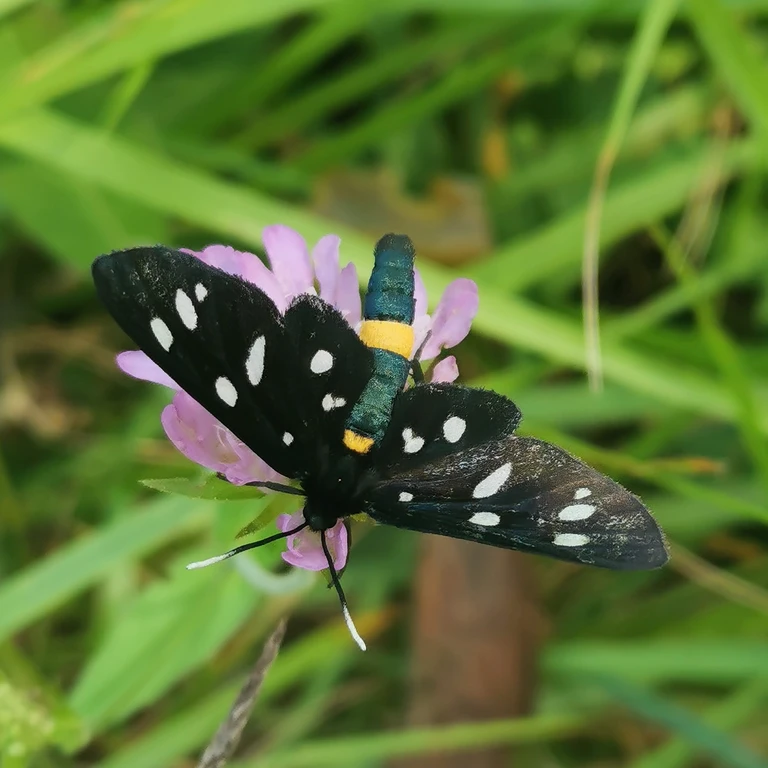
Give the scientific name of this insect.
Amata phegea
